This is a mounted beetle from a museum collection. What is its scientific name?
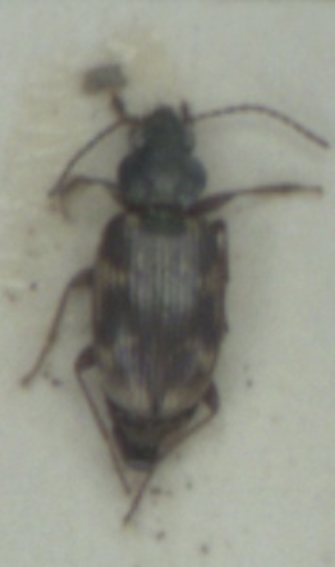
Bembidion varium
